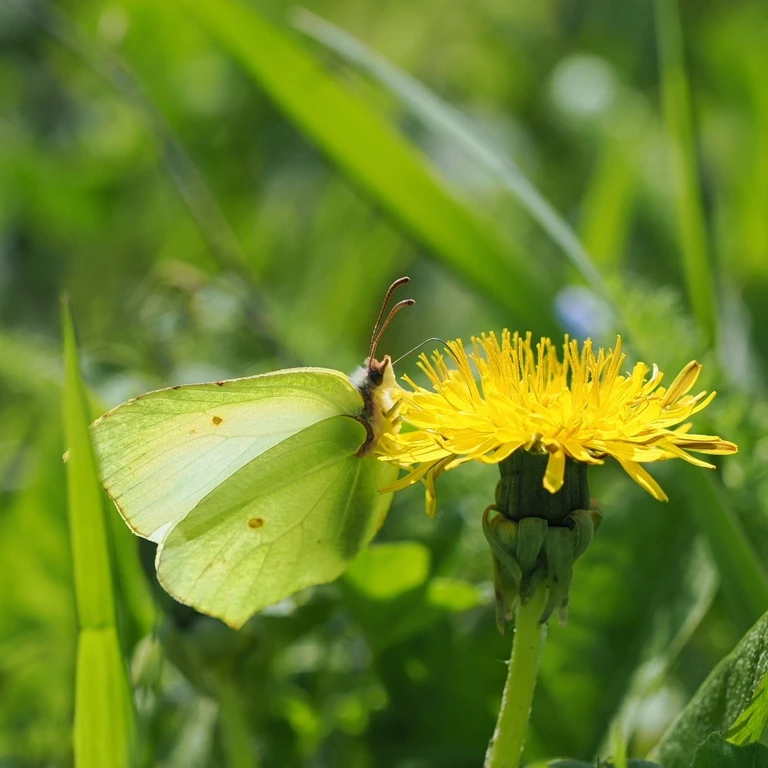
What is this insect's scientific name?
Gonepteryx rhamni
